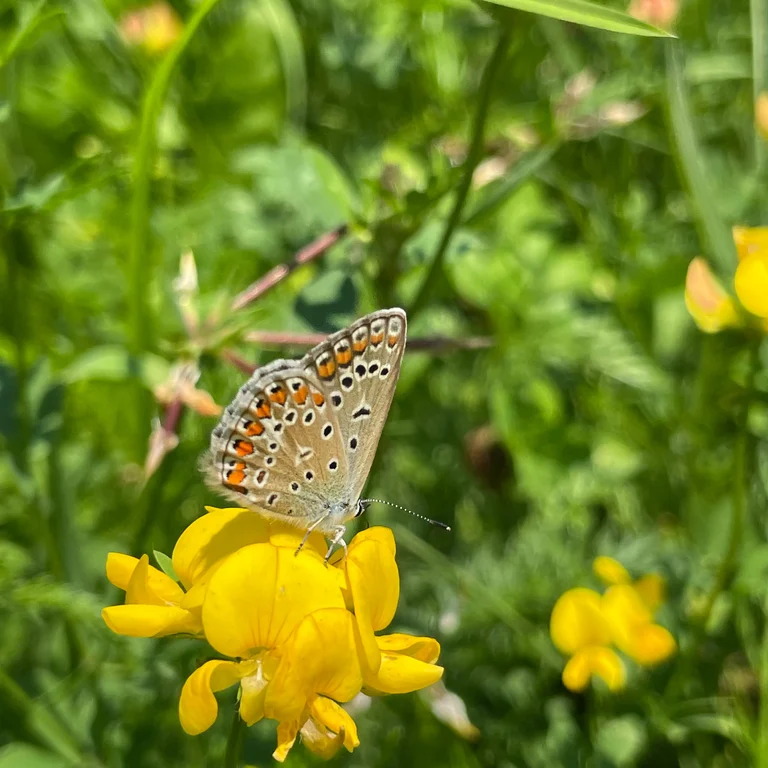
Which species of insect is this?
Polyommatus icarus
